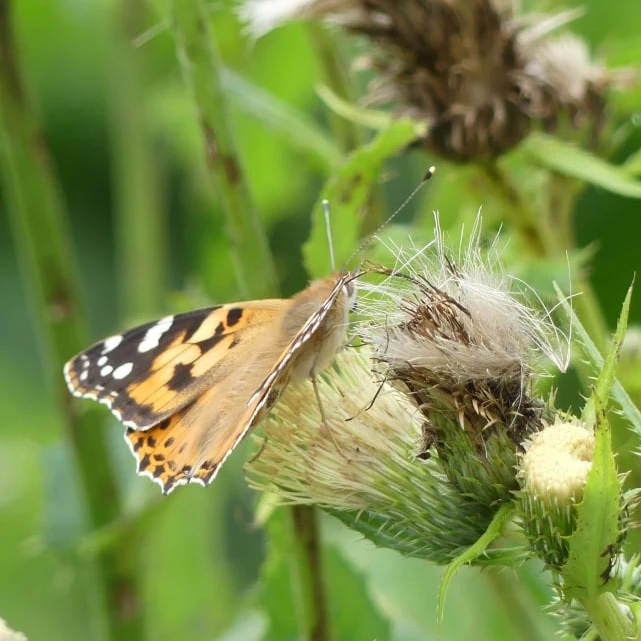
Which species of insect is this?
Vanessa cardui
